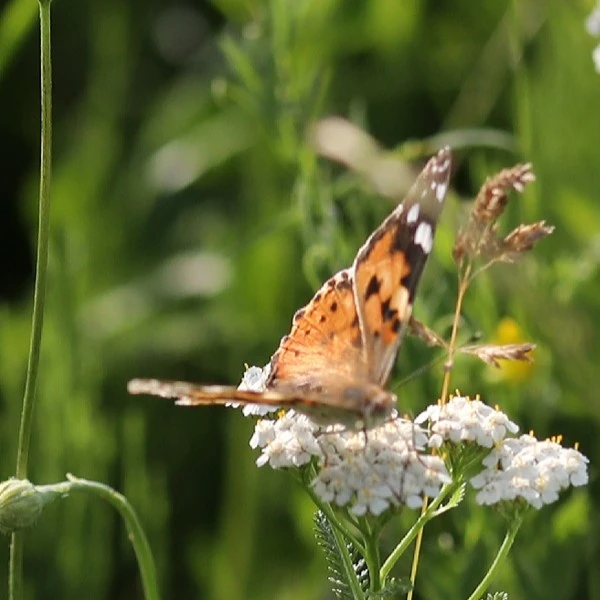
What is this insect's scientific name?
Vanessa cardui
